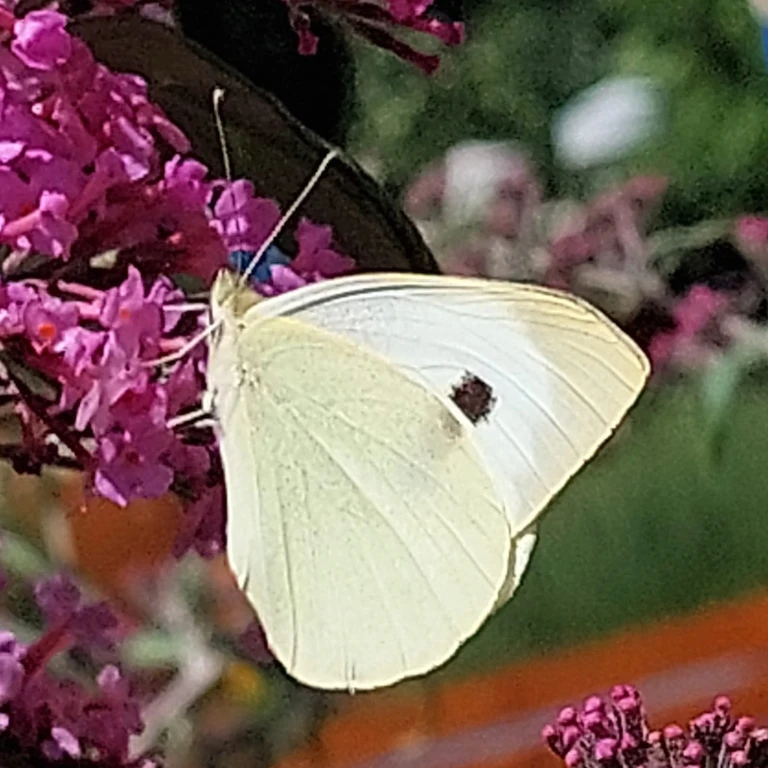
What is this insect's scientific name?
Pieris brassicae
